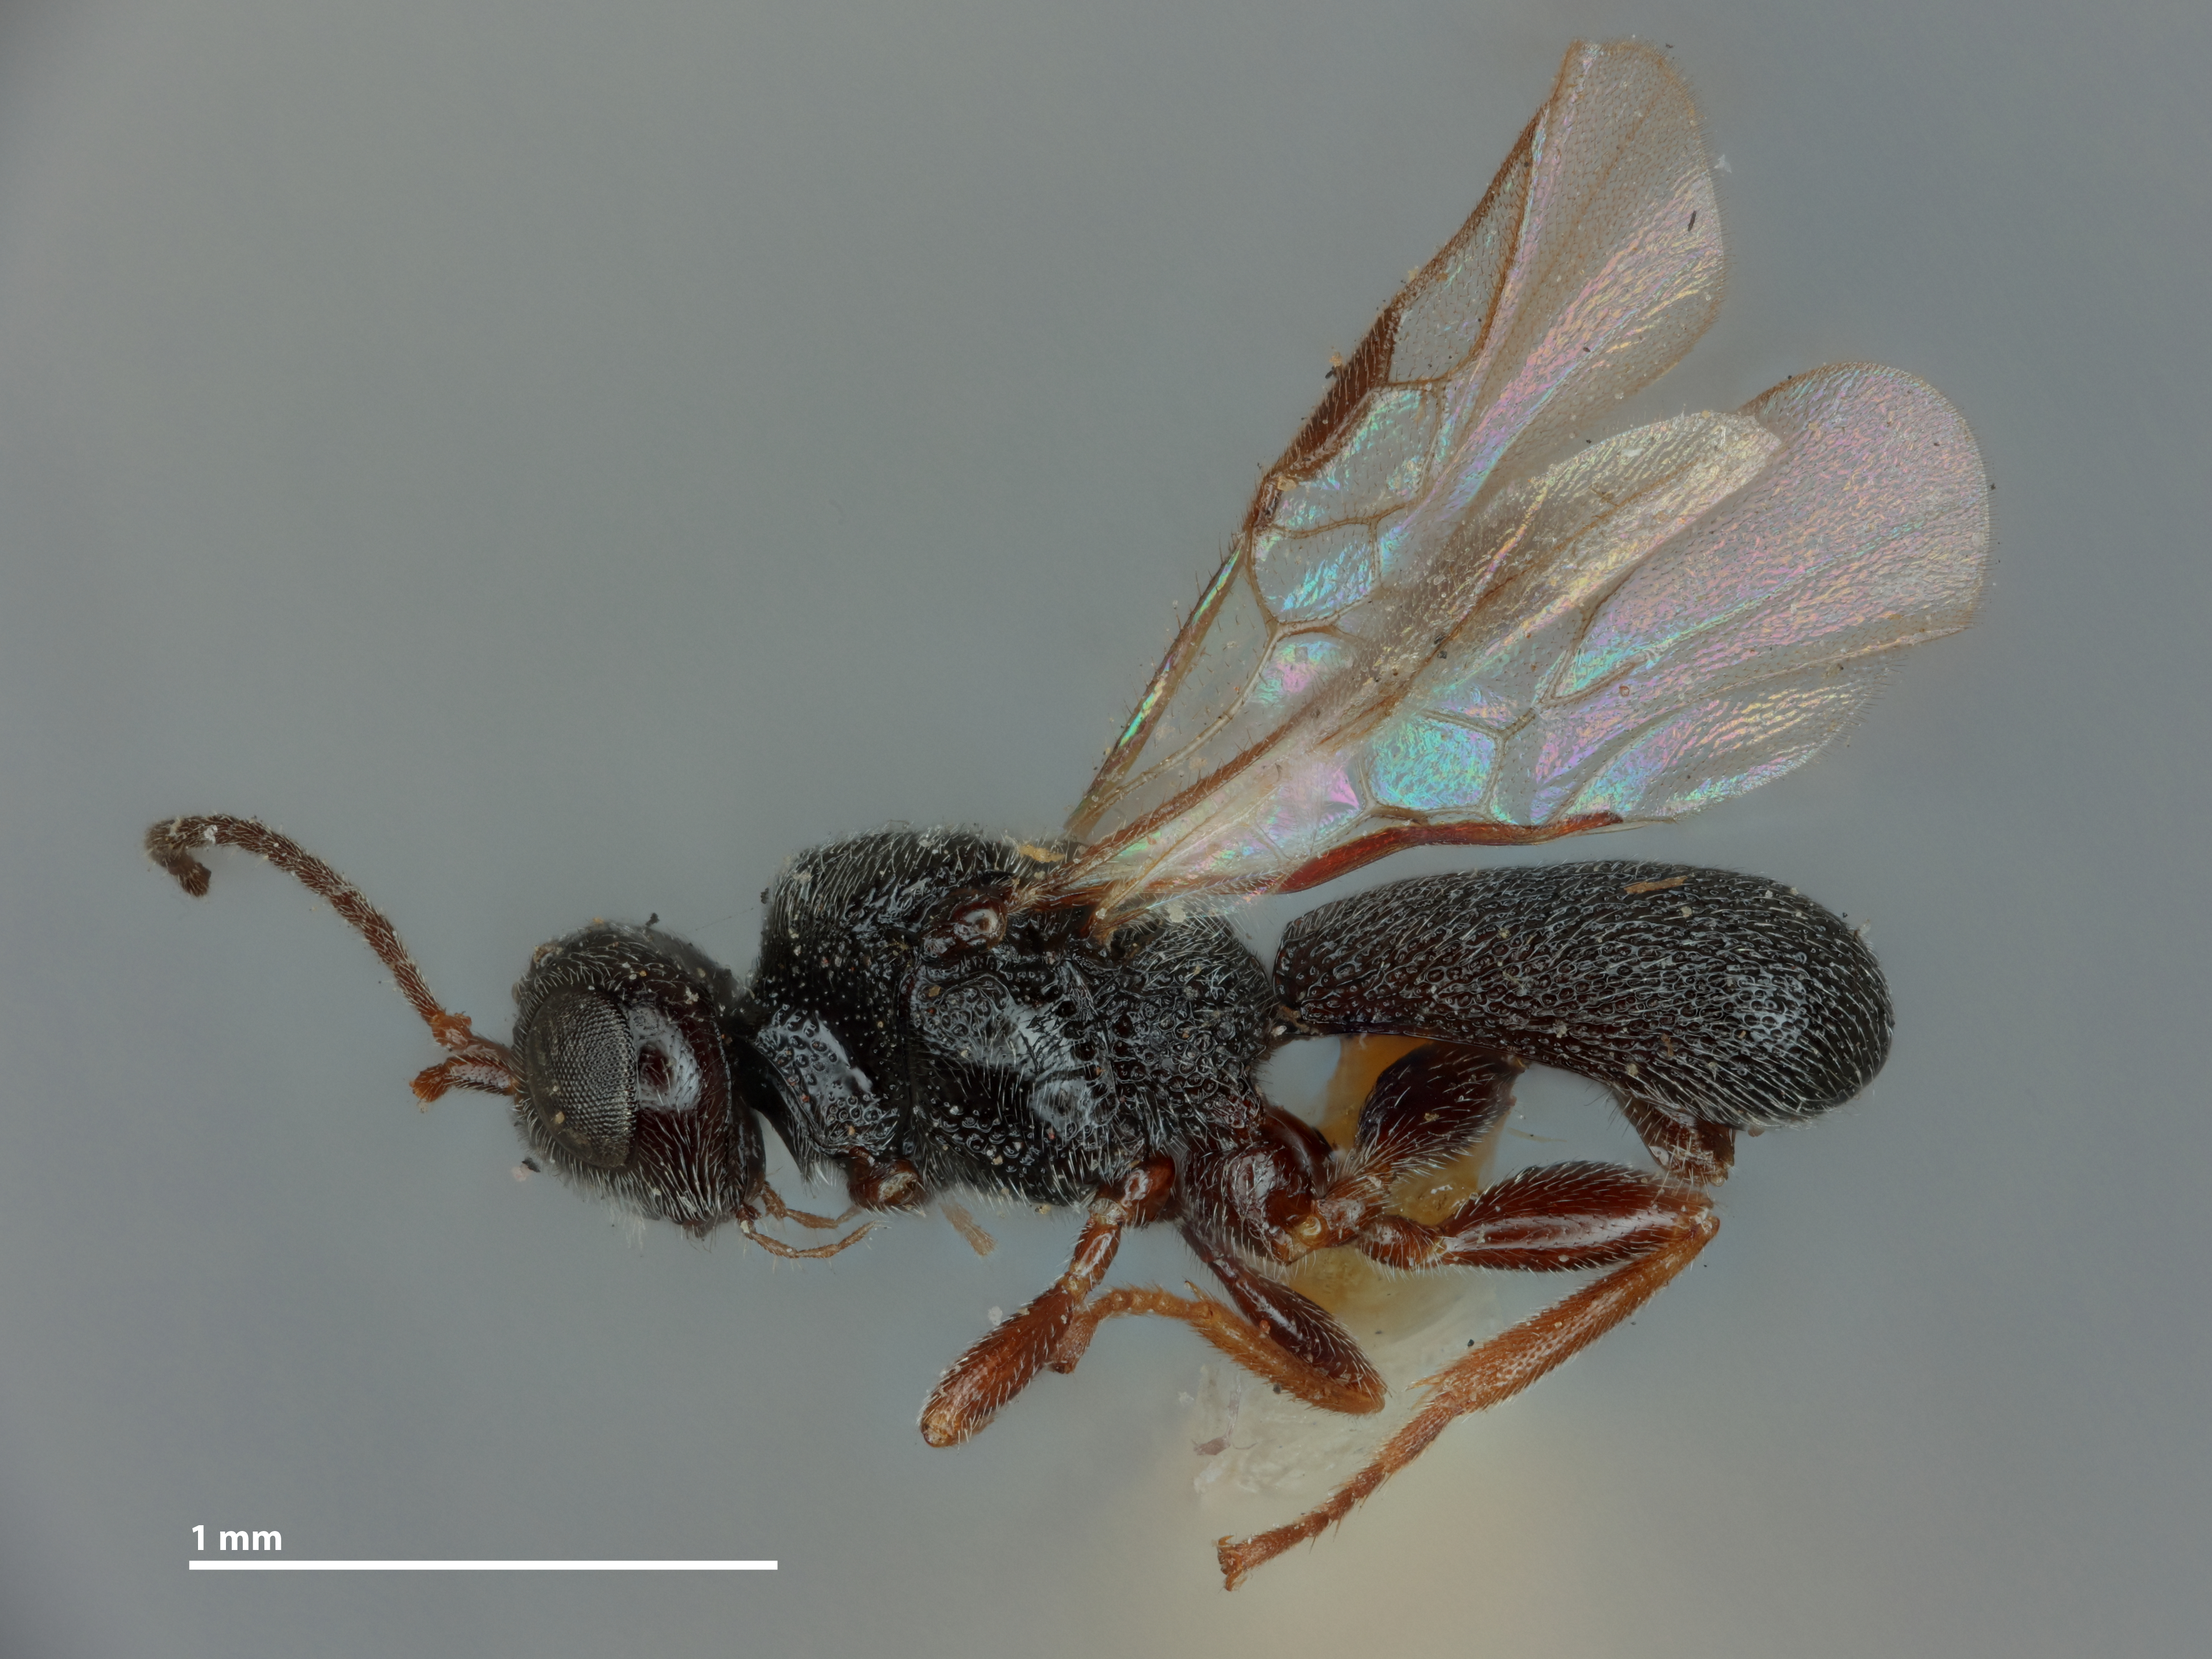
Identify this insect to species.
Urosigalphus hubbardi
